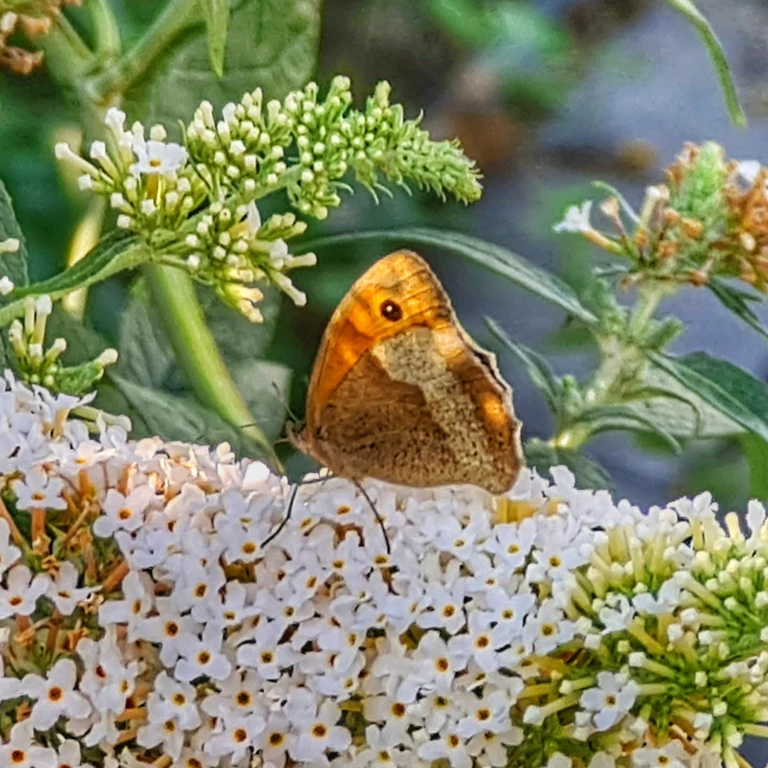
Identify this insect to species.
Maniola jurtina
